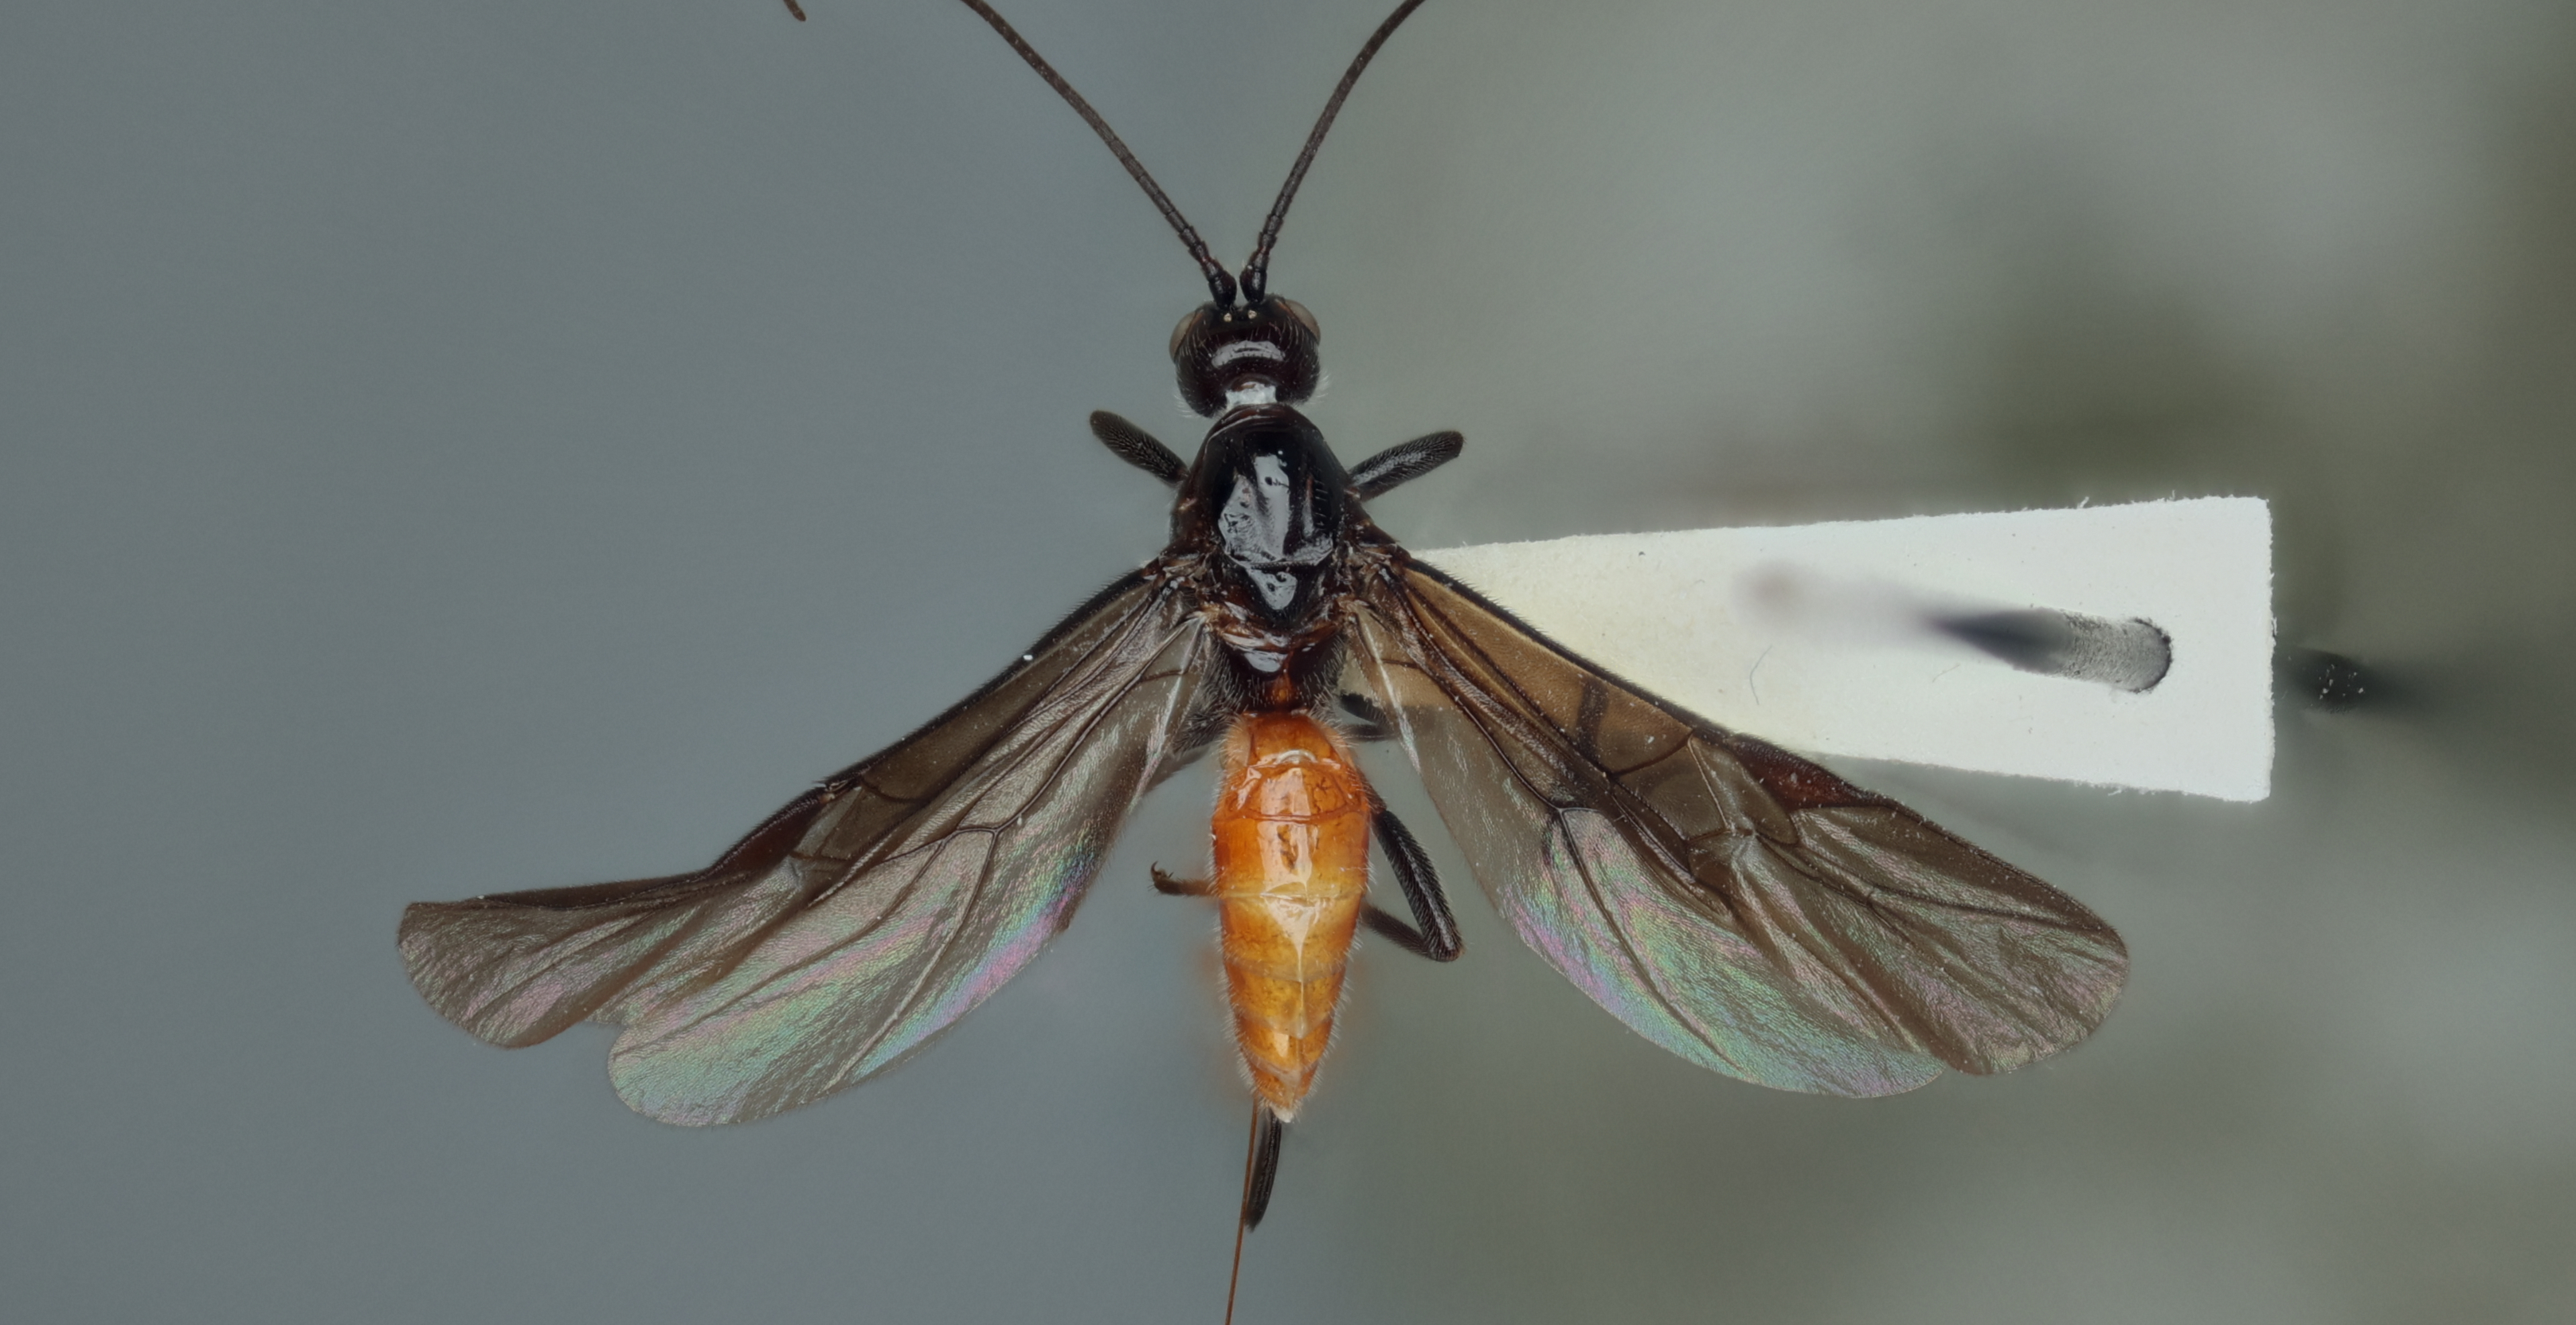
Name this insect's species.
Coeloides mexicanus
